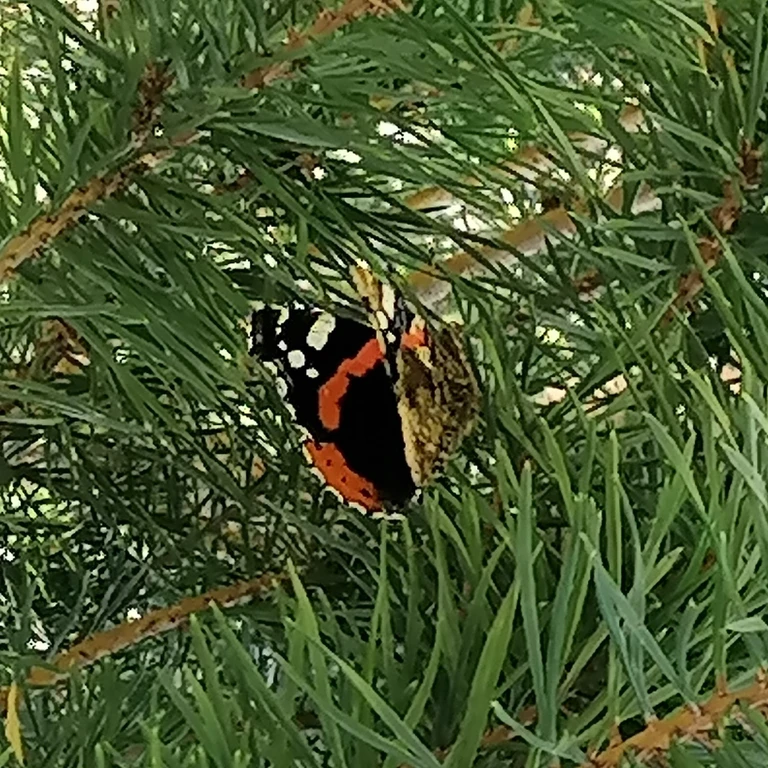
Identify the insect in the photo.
Vanessa atalanta
